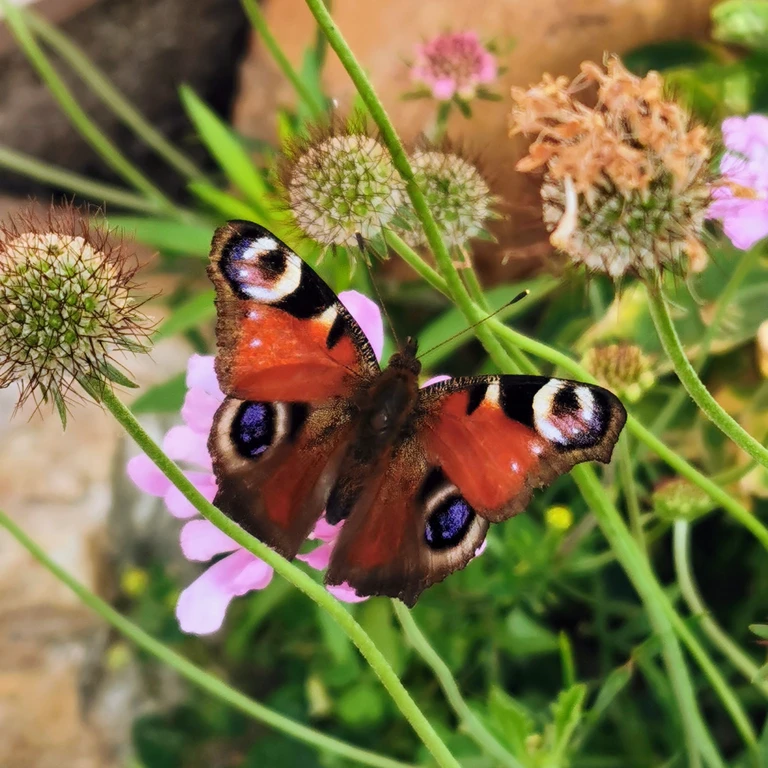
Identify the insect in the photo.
Aglais io
